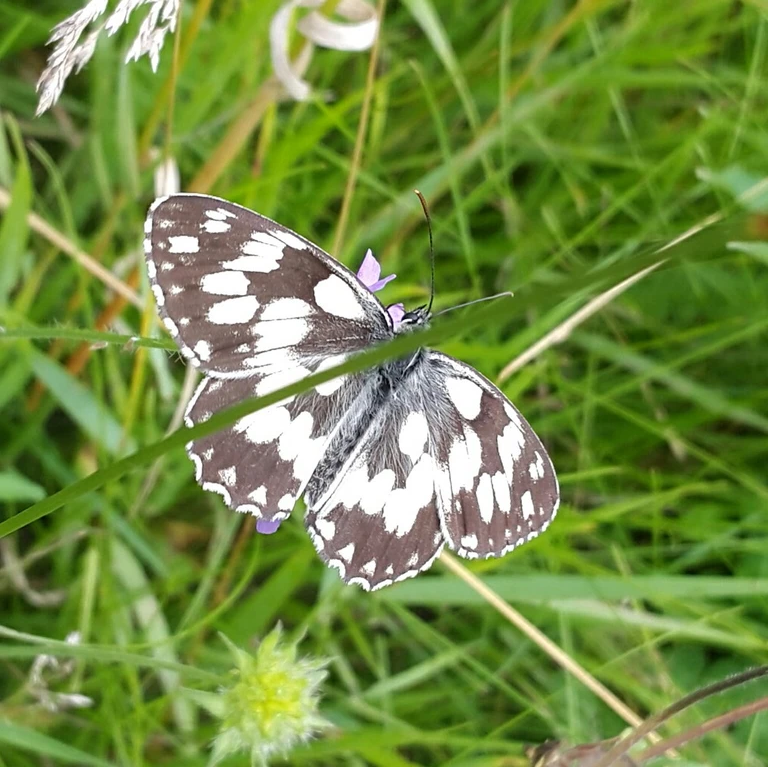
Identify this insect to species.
Melanargia galathea
